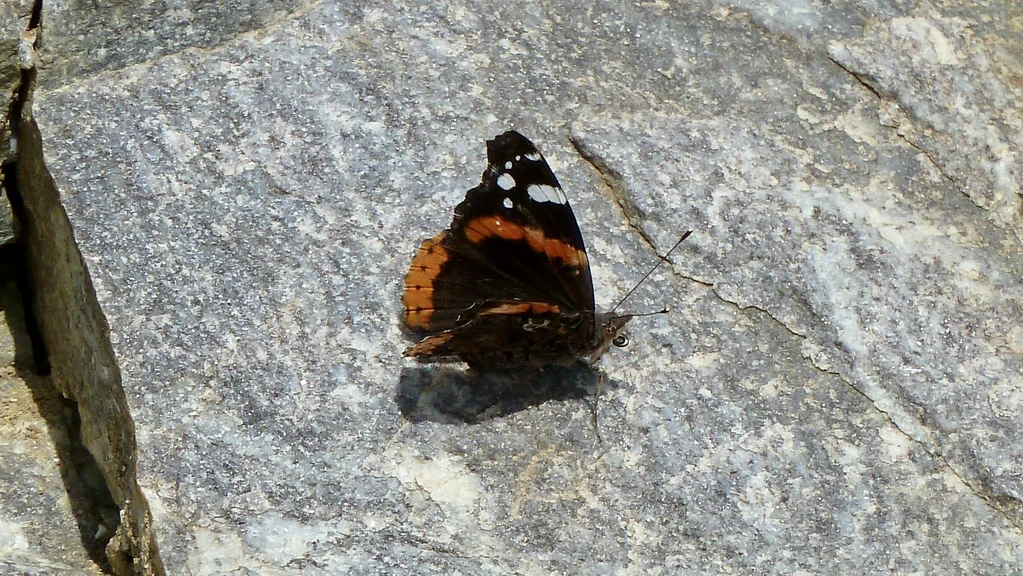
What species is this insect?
Vanessa atalanta
